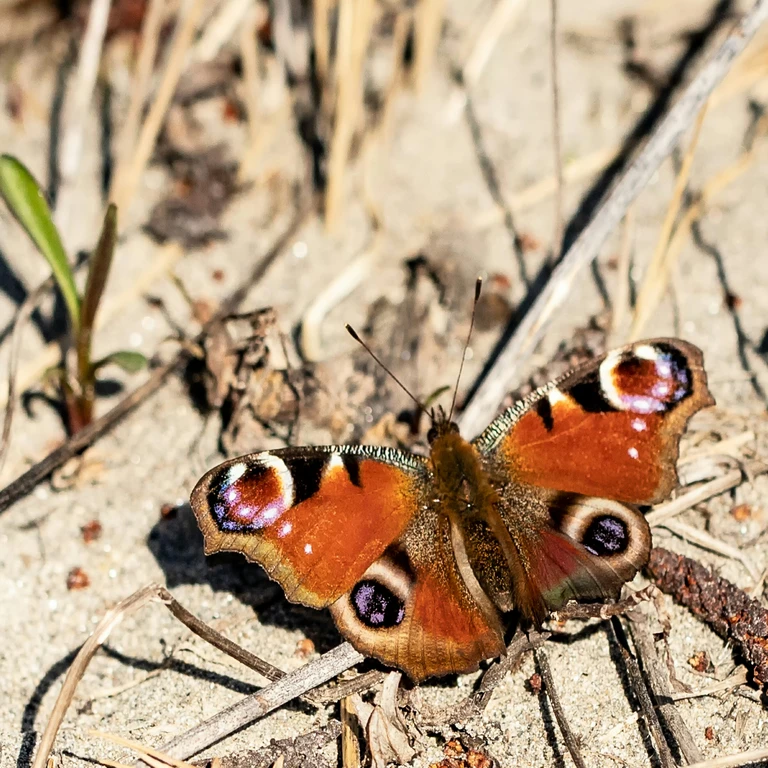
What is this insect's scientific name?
Aglais io
